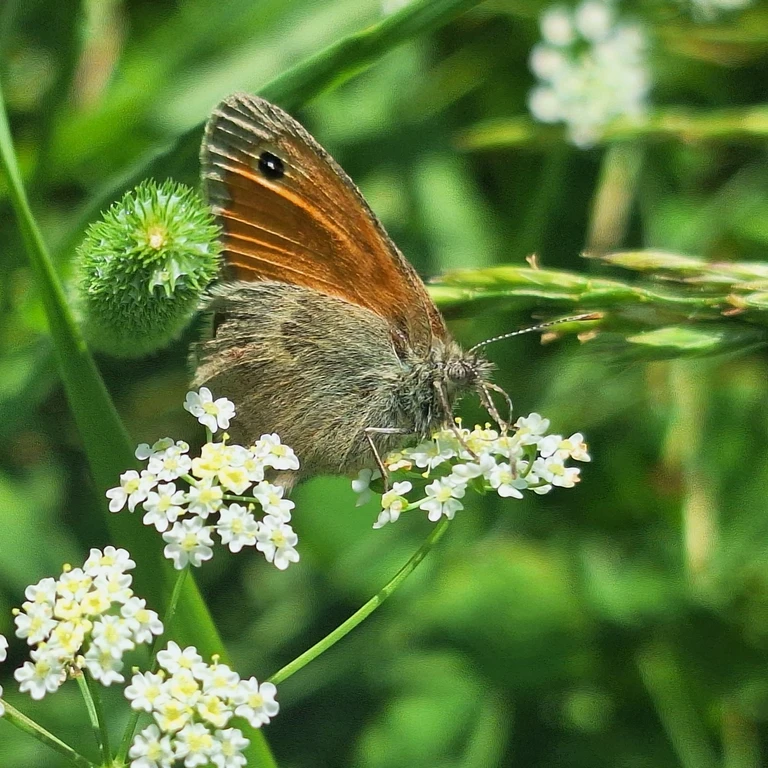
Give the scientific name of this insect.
Coenonympha pamphilus
